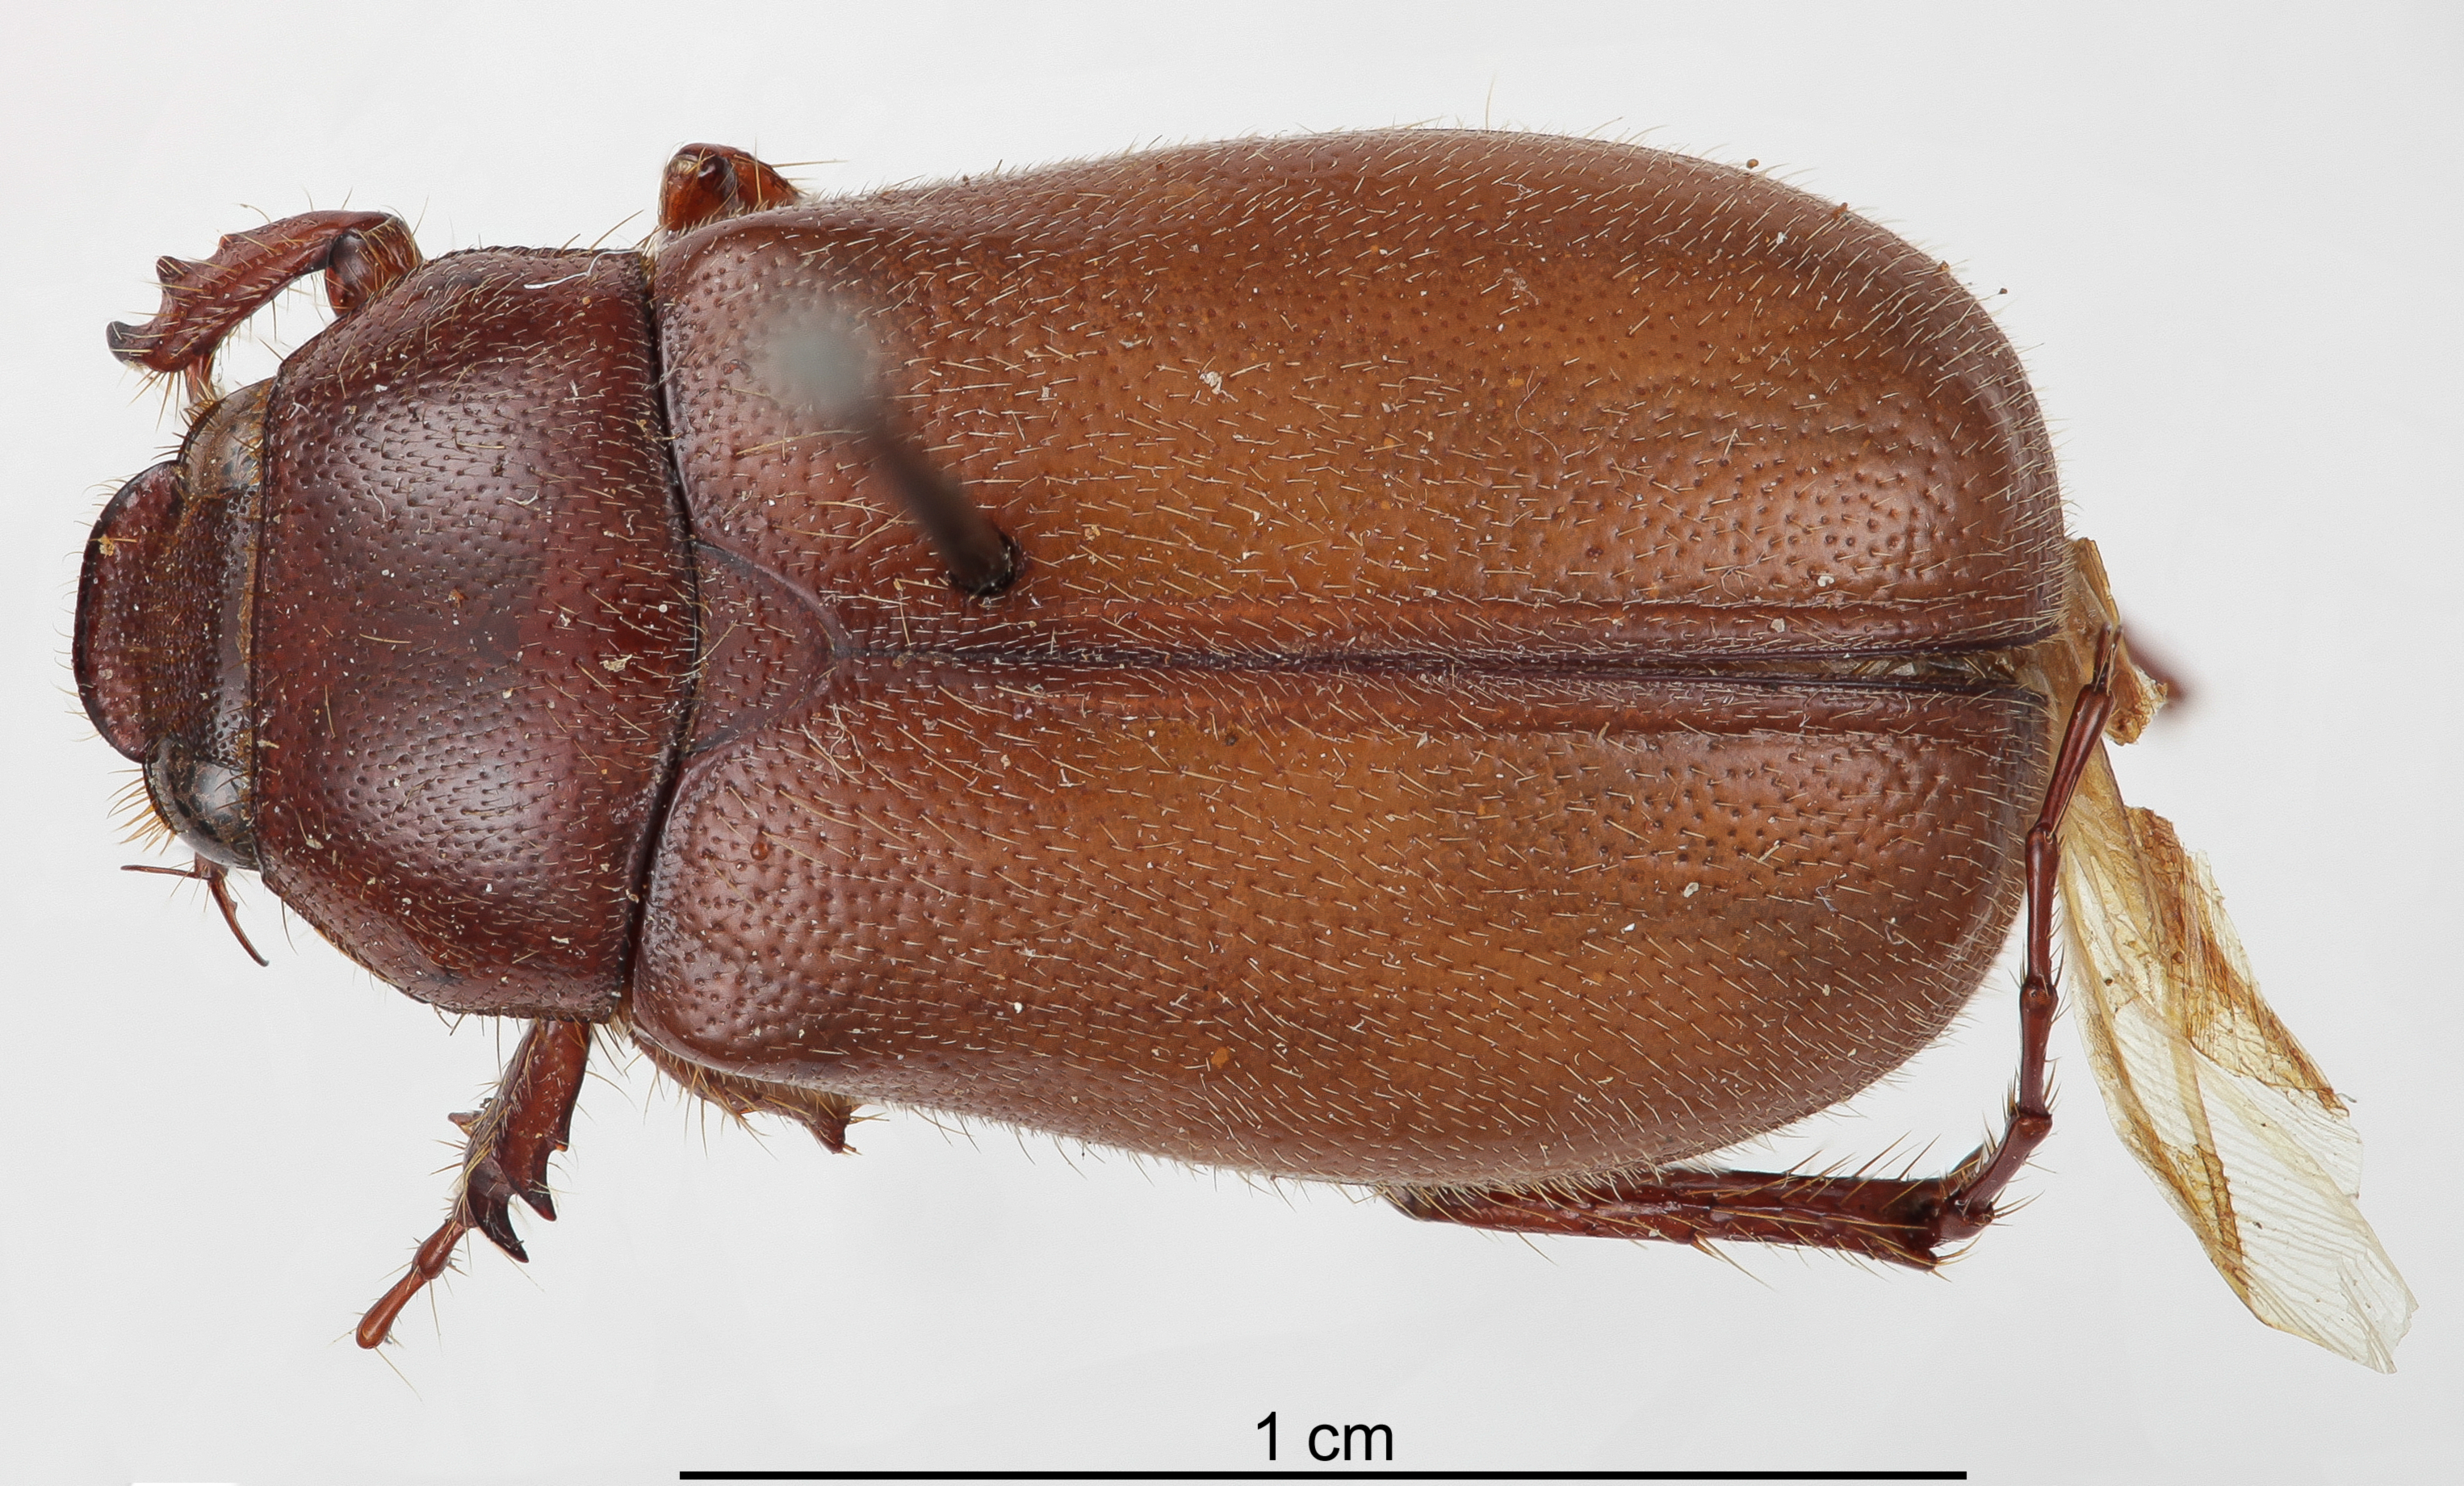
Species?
Phyllophaga calculiventris
